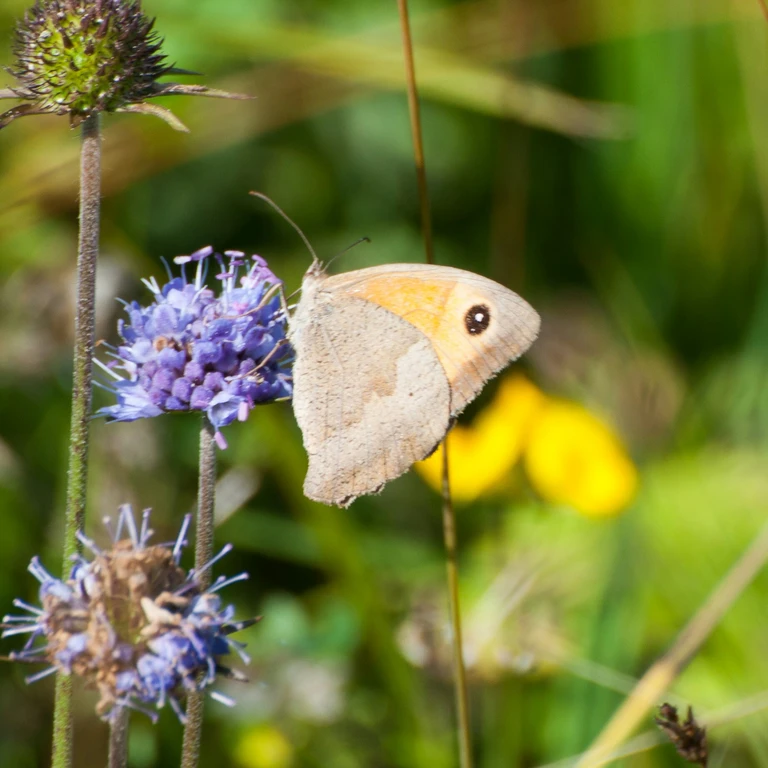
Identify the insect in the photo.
Maniola jurtina
